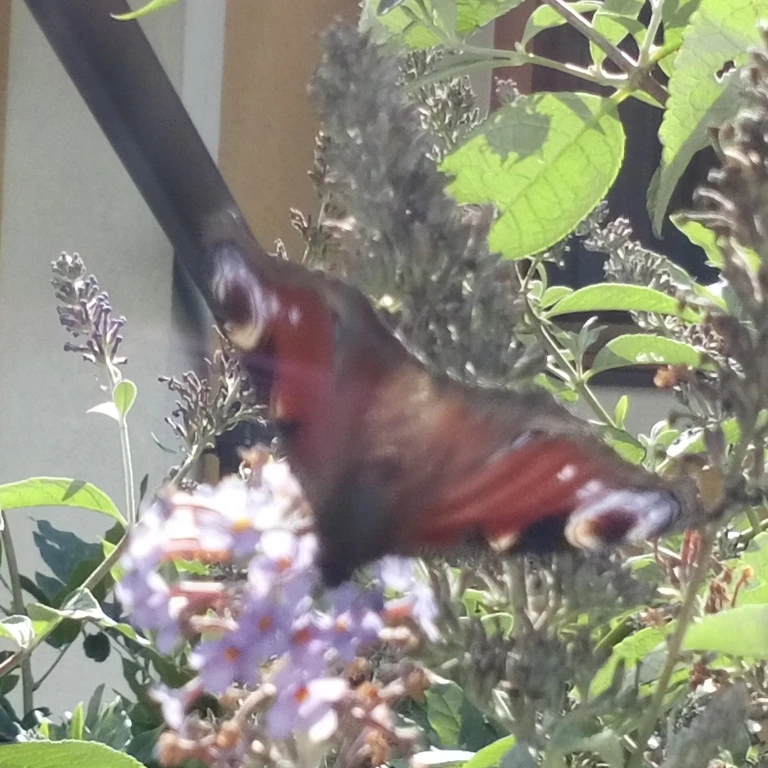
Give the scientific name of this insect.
Aglais io
